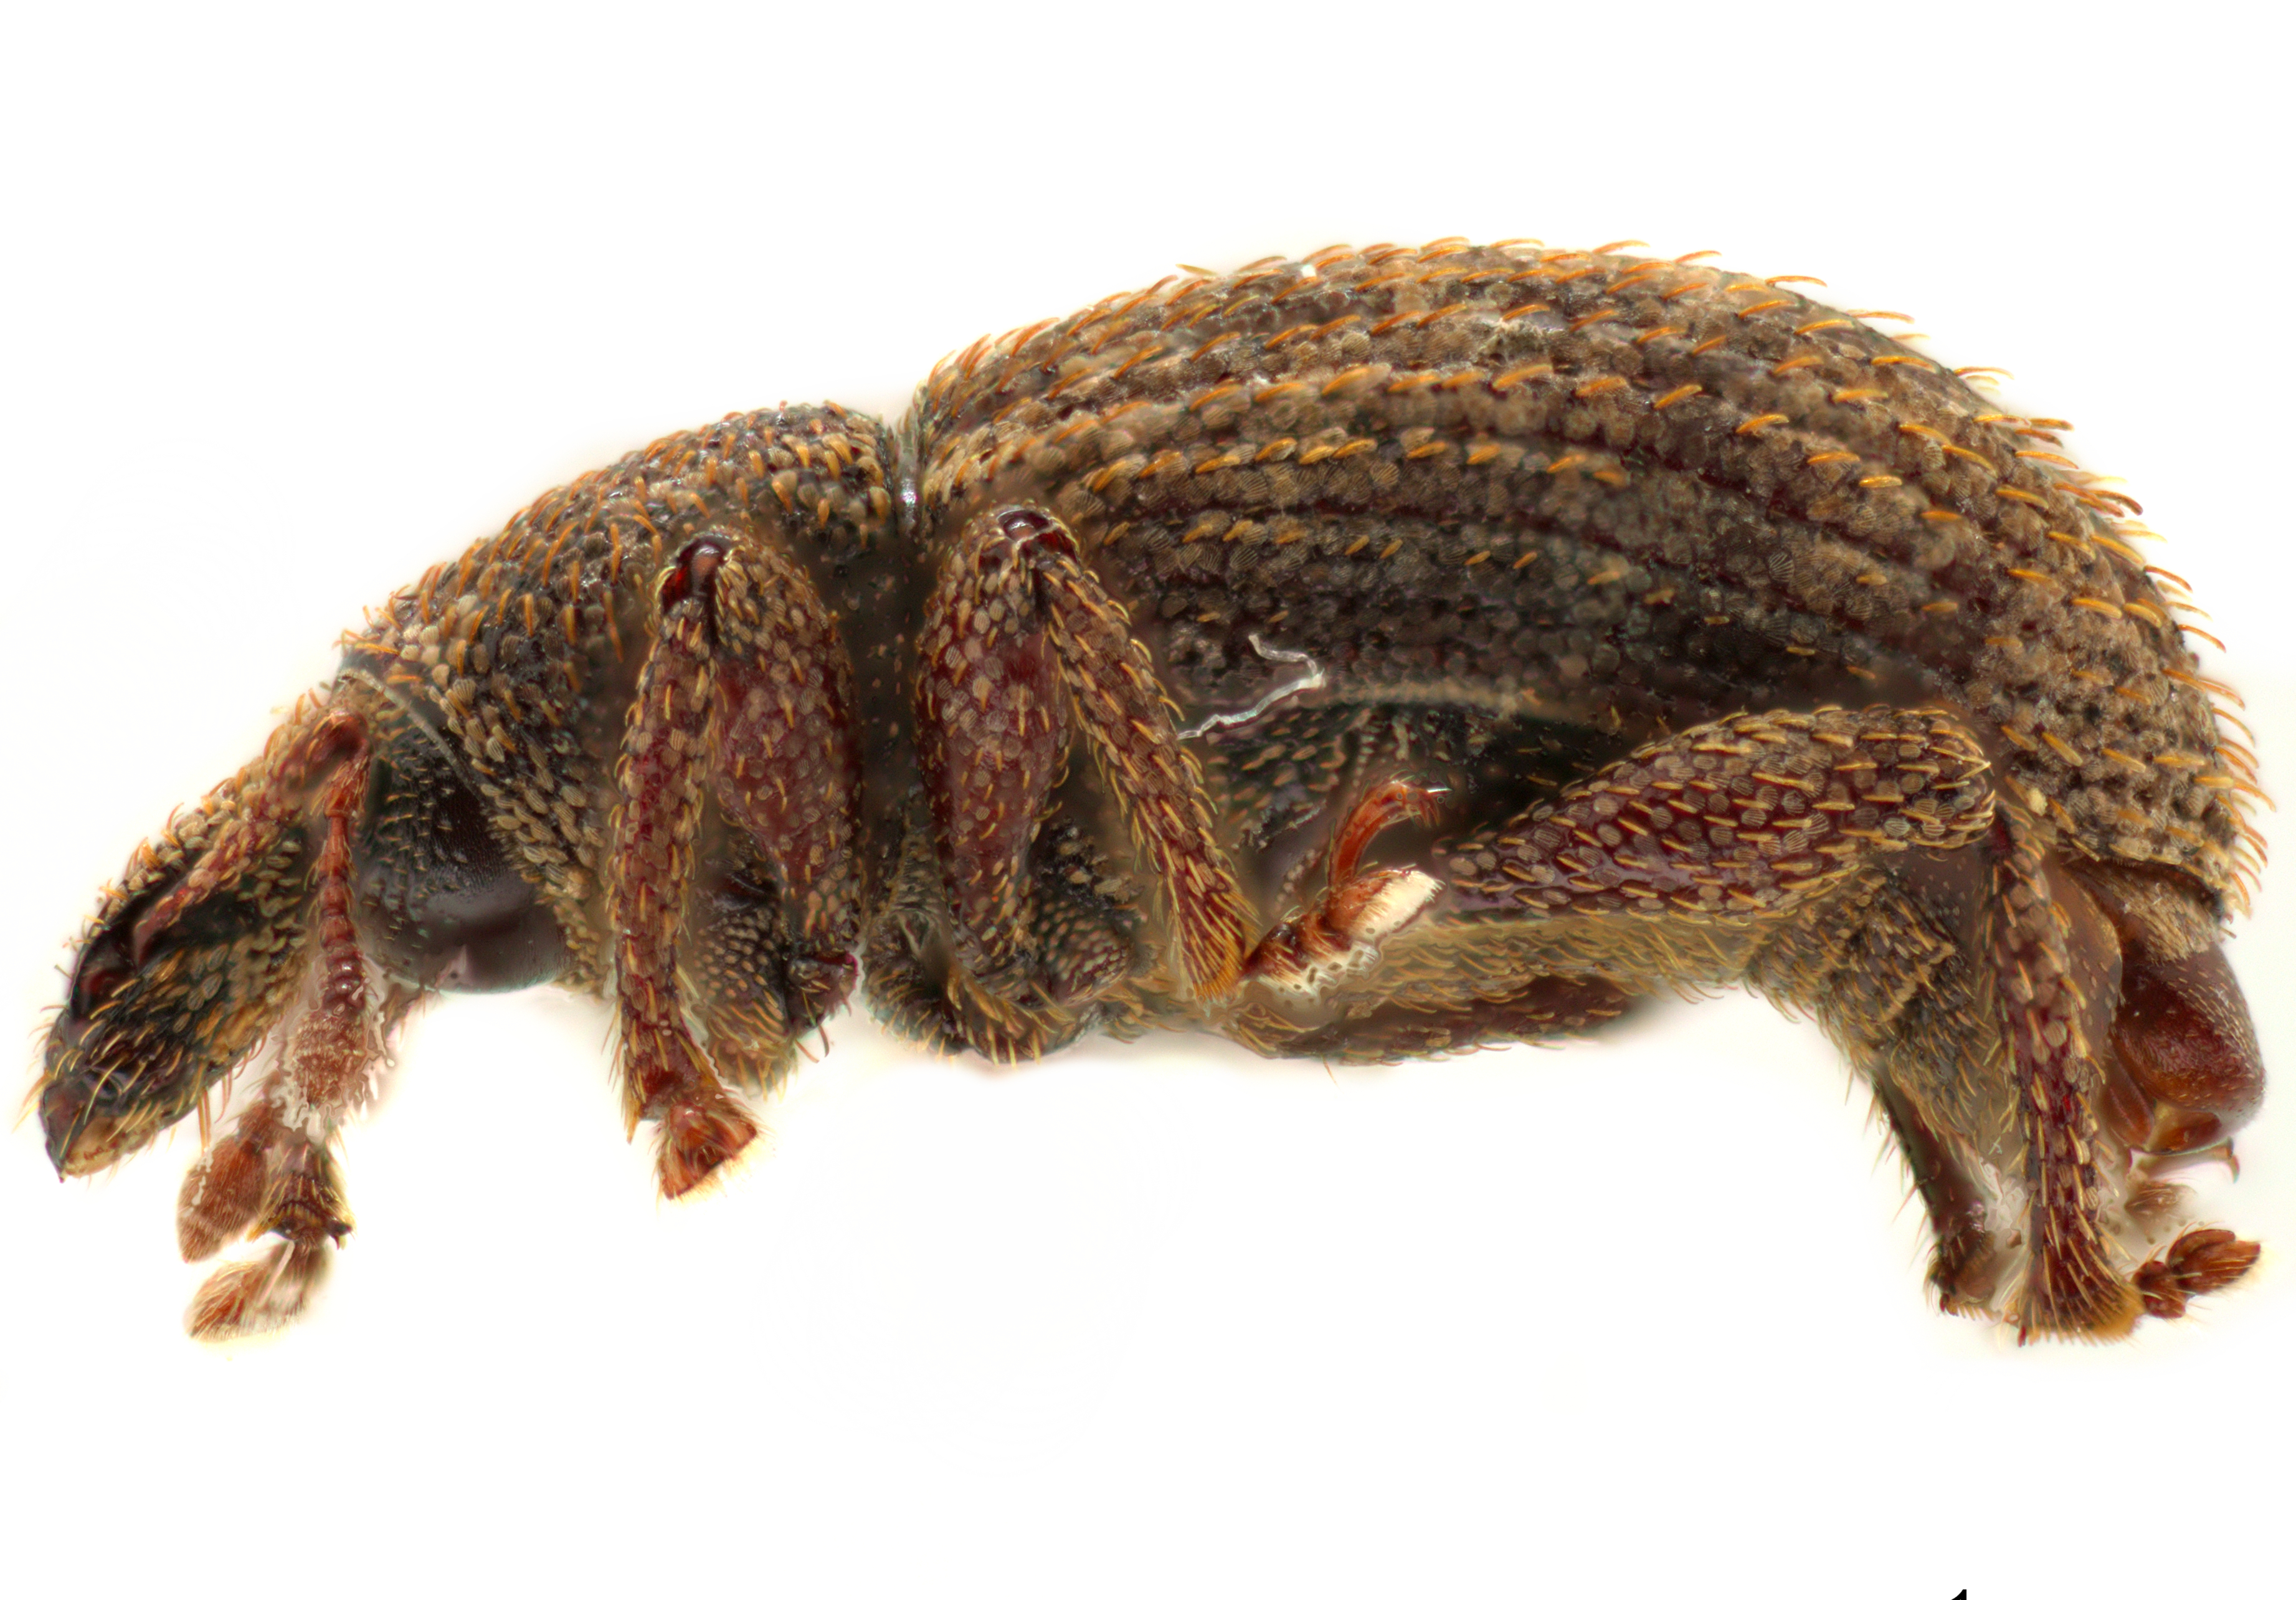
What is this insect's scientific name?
Lepidophorus setiger
